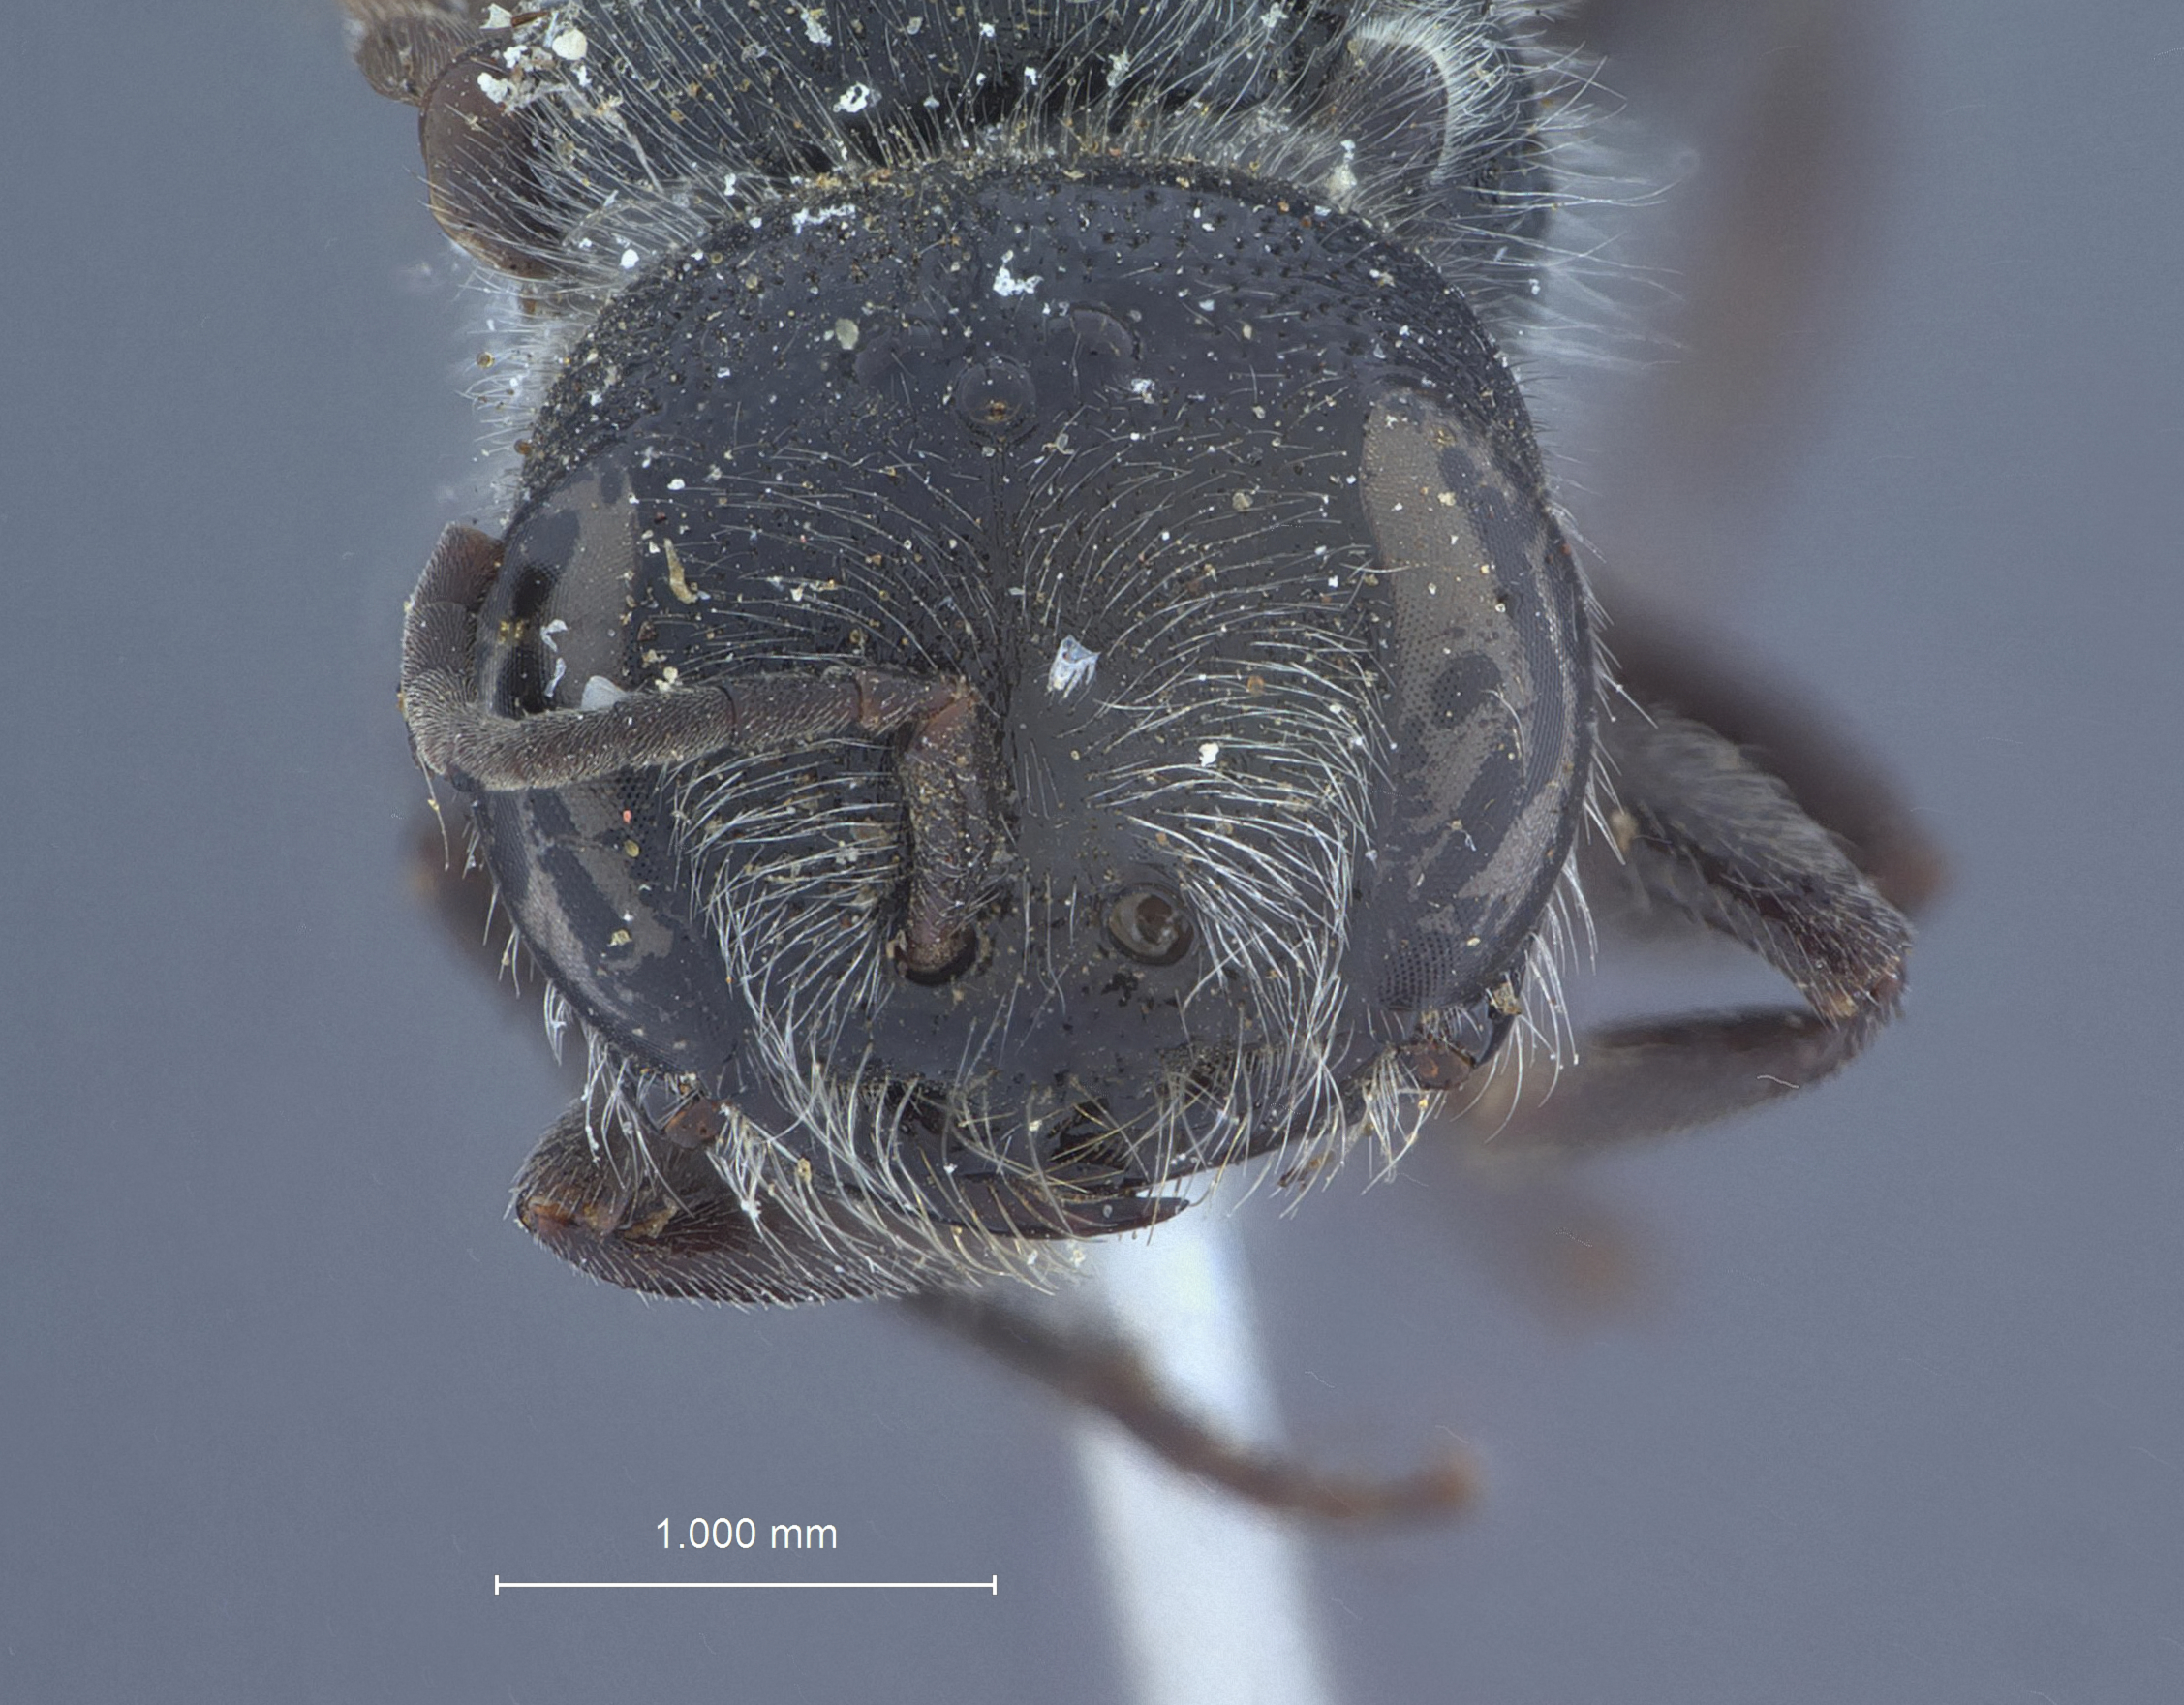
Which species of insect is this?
Pemphredon errans
